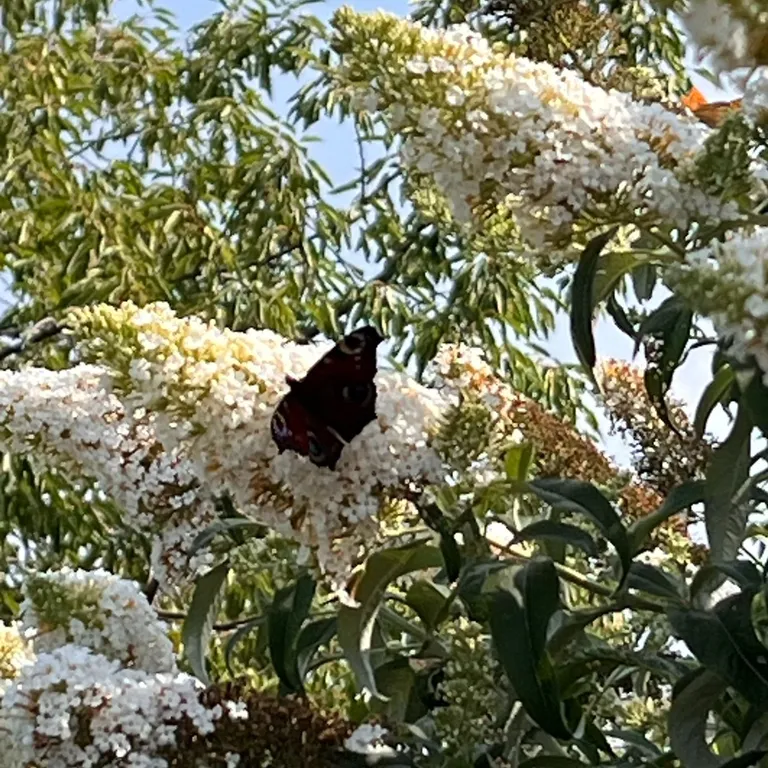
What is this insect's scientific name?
Aglais io
